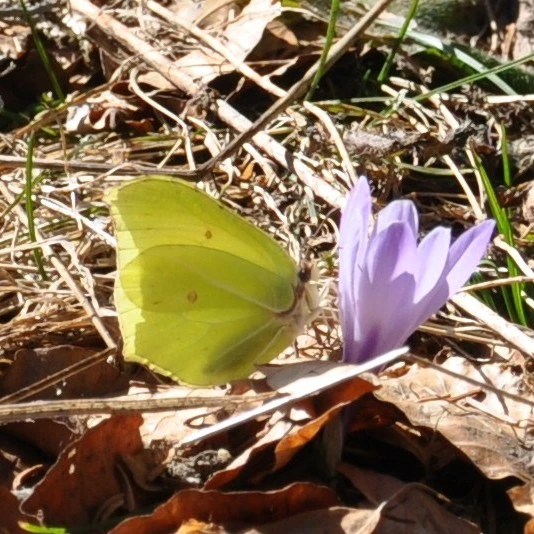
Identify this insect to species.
Gonepteryx rhamni
